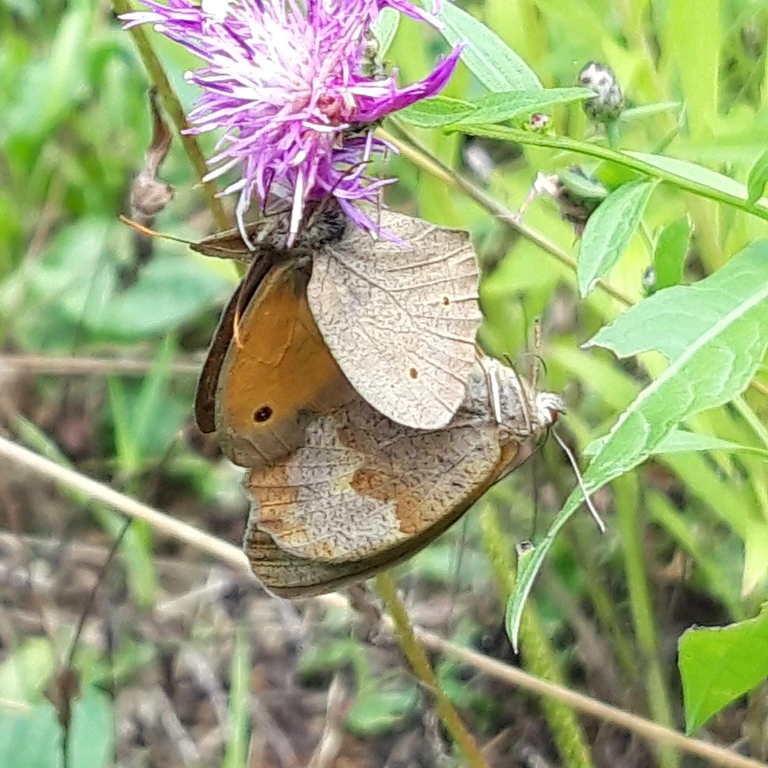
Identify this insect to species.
Maniola jurtina
